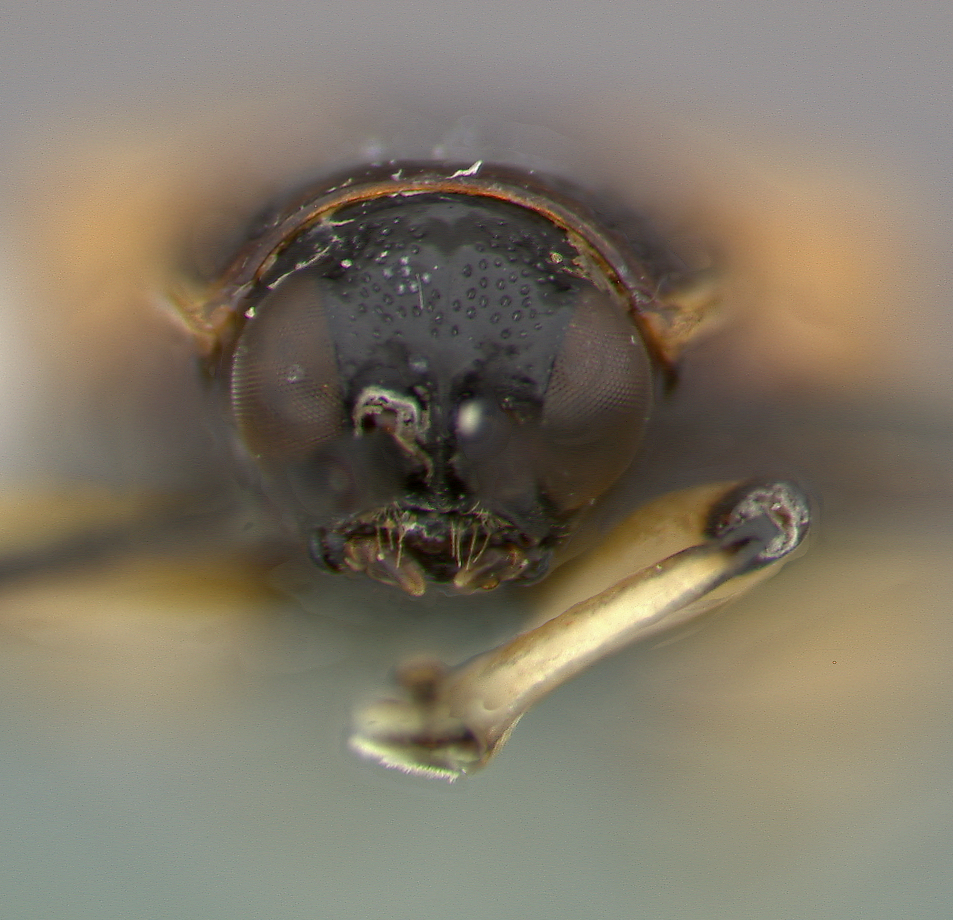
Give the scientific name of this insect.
Cephaloleia scitulus
